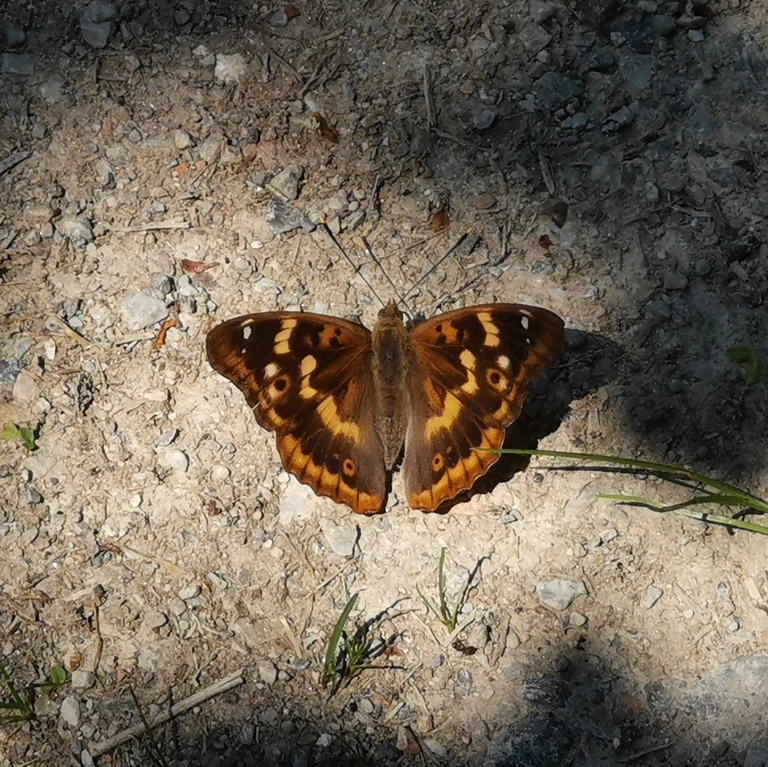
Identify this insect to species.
Apatura ilia
